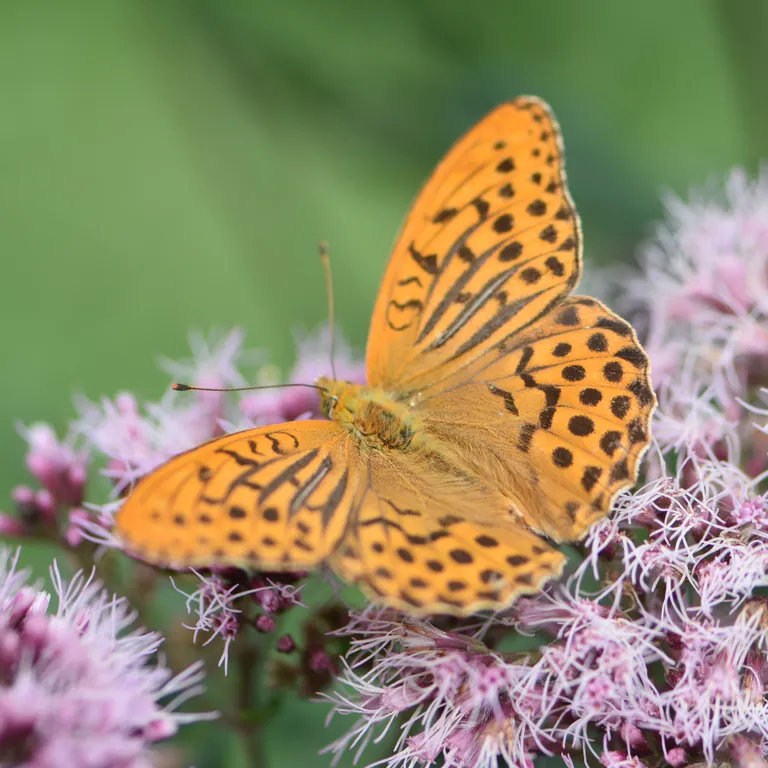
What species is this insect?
Argynnis paphia
